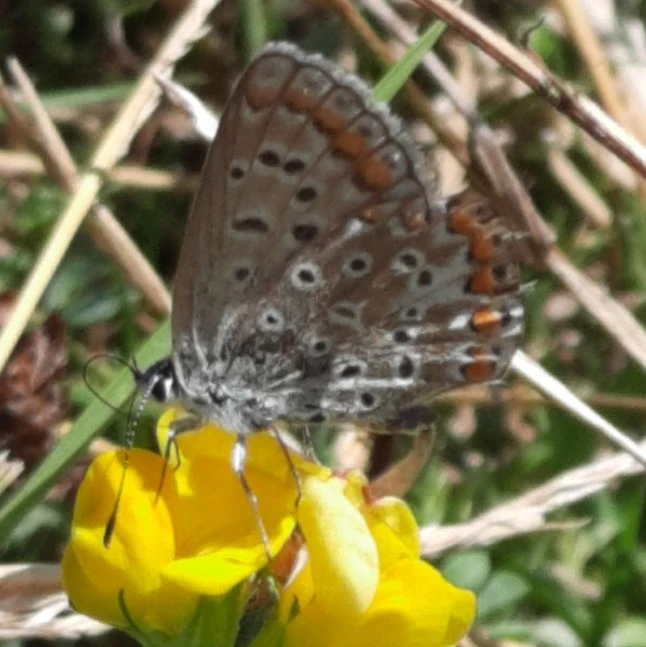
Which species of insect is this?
Polyommatus icarus
